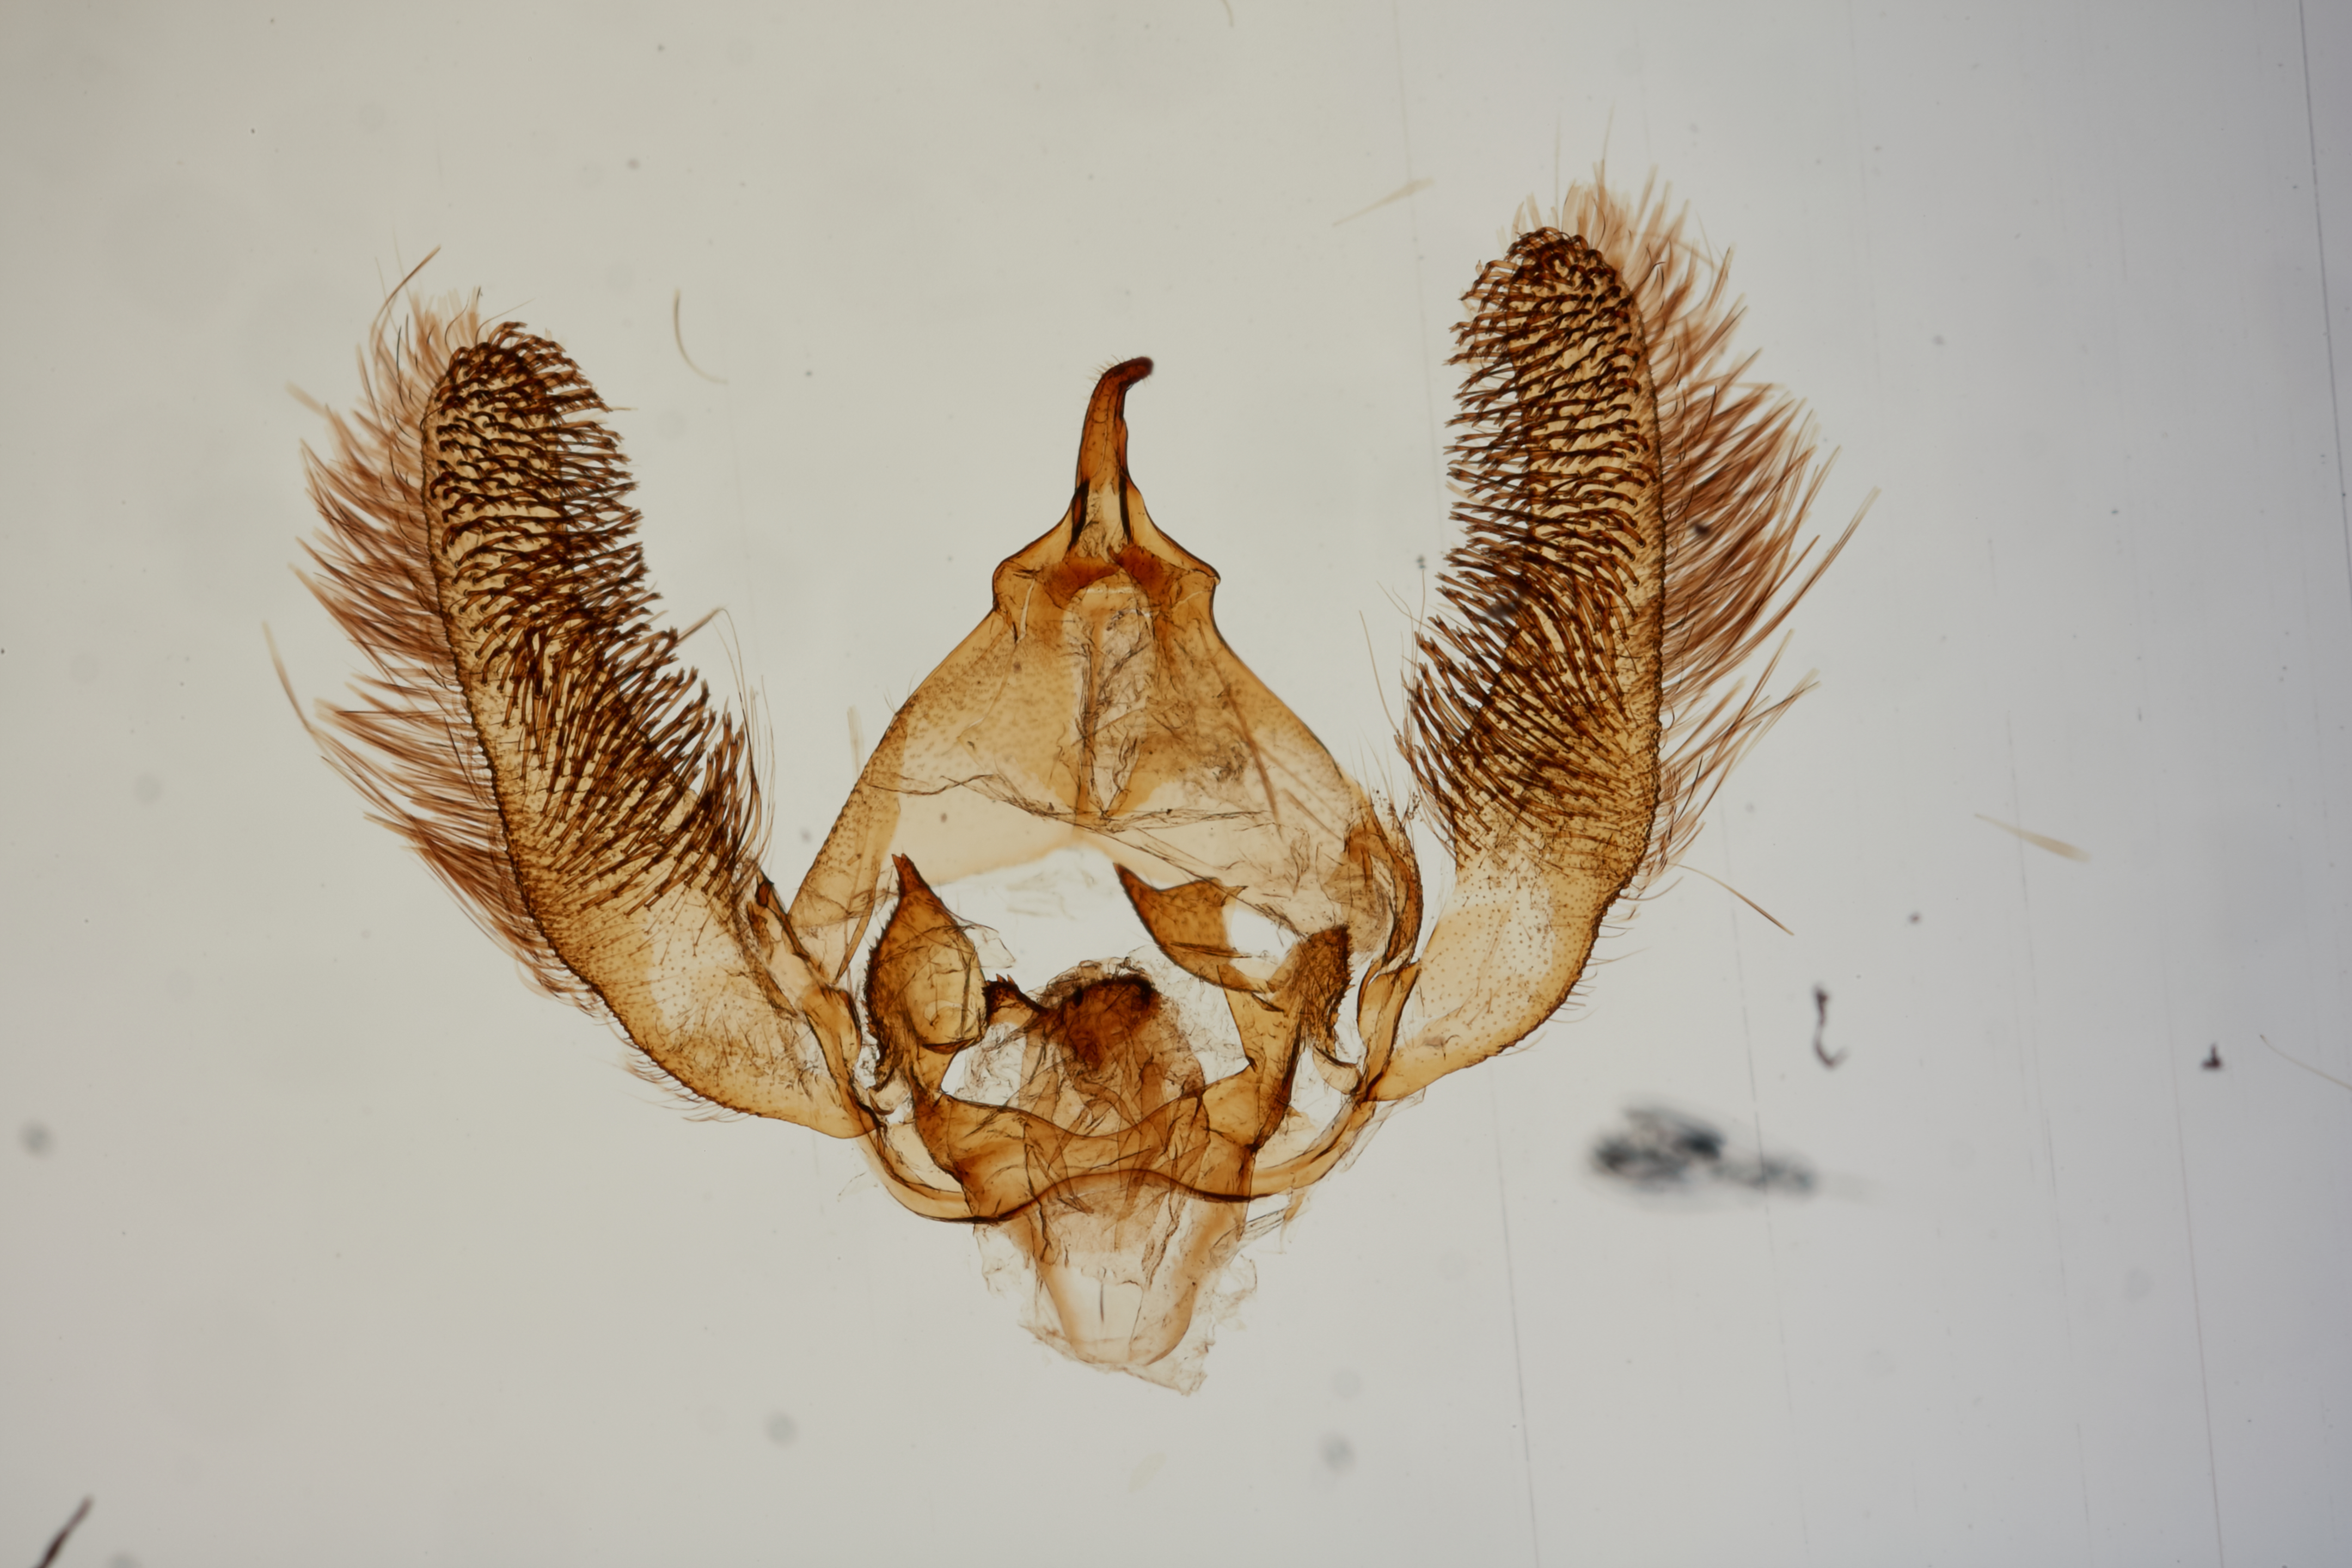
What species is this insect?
Stenoma liniella
